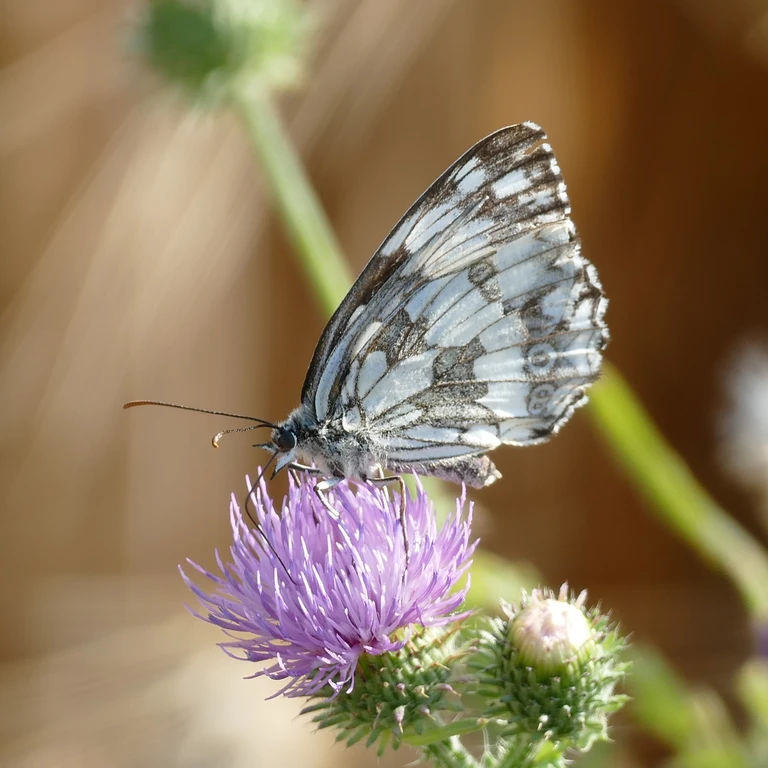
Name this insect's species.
Melanargia galathea
